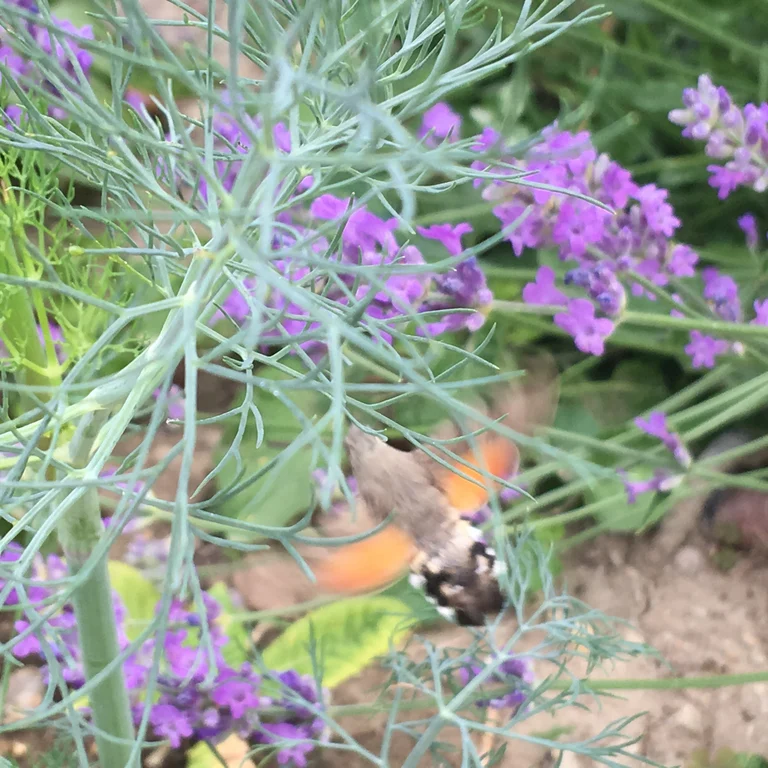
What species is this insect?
Macroglossum stellatarum
